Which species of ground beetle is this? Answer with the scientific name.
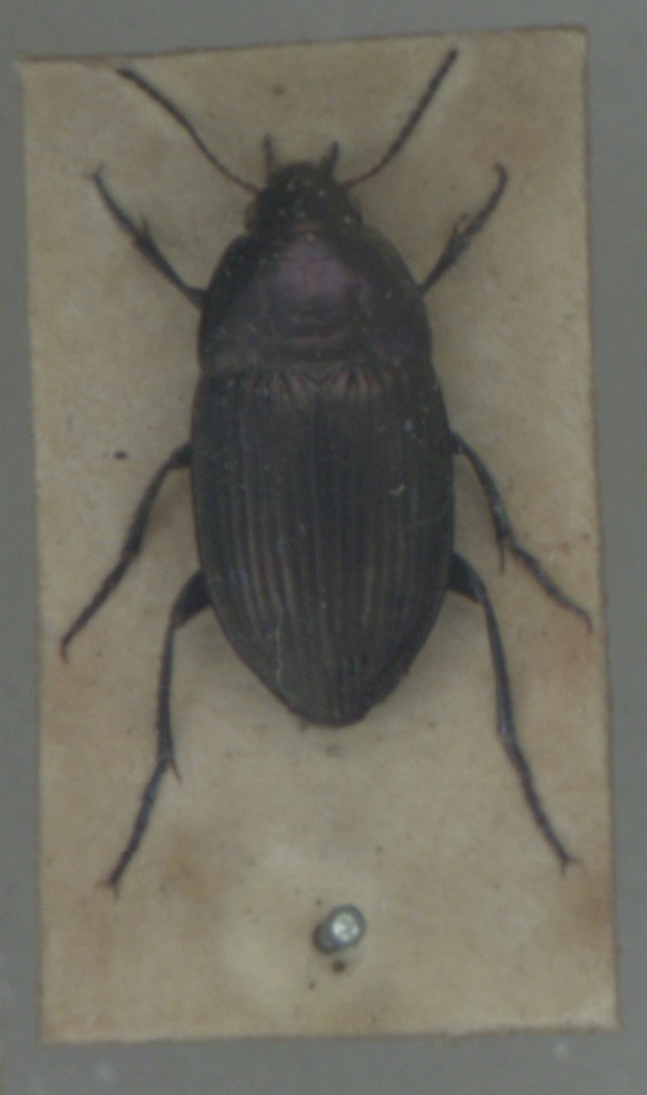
Amara eurynota
